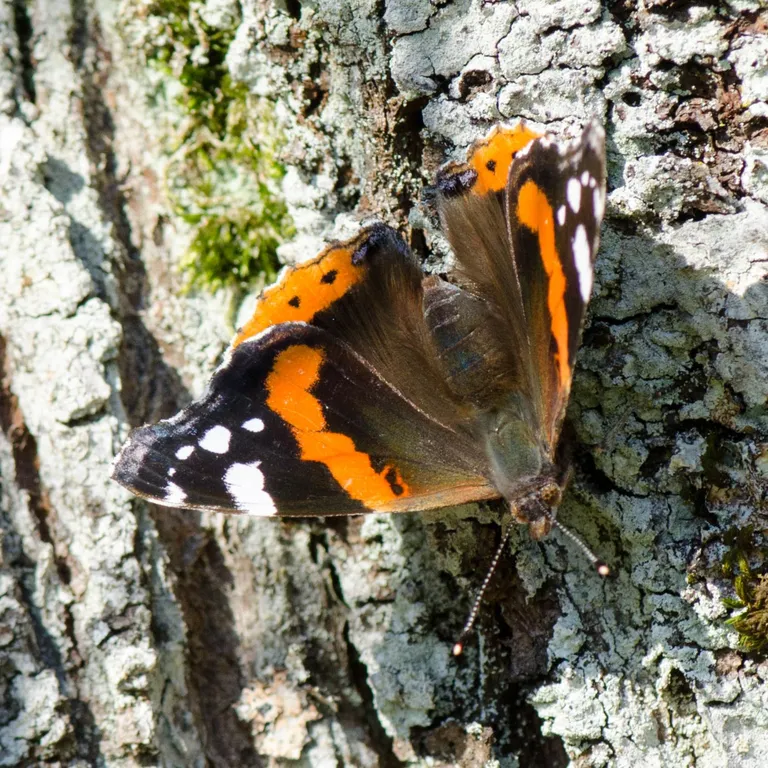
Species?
Vanessa atalanta
